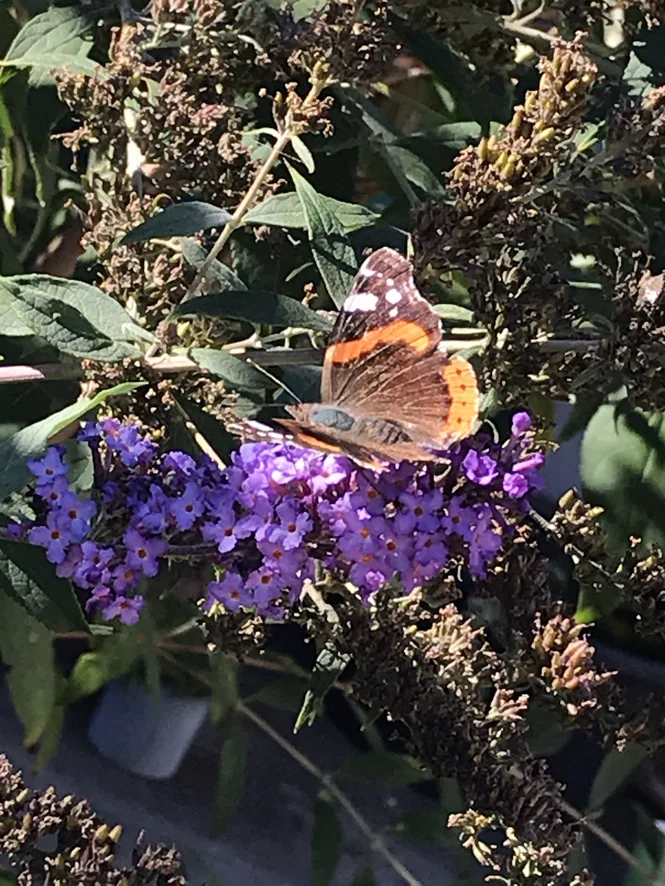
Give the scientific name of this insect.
Vanessa atalanta
